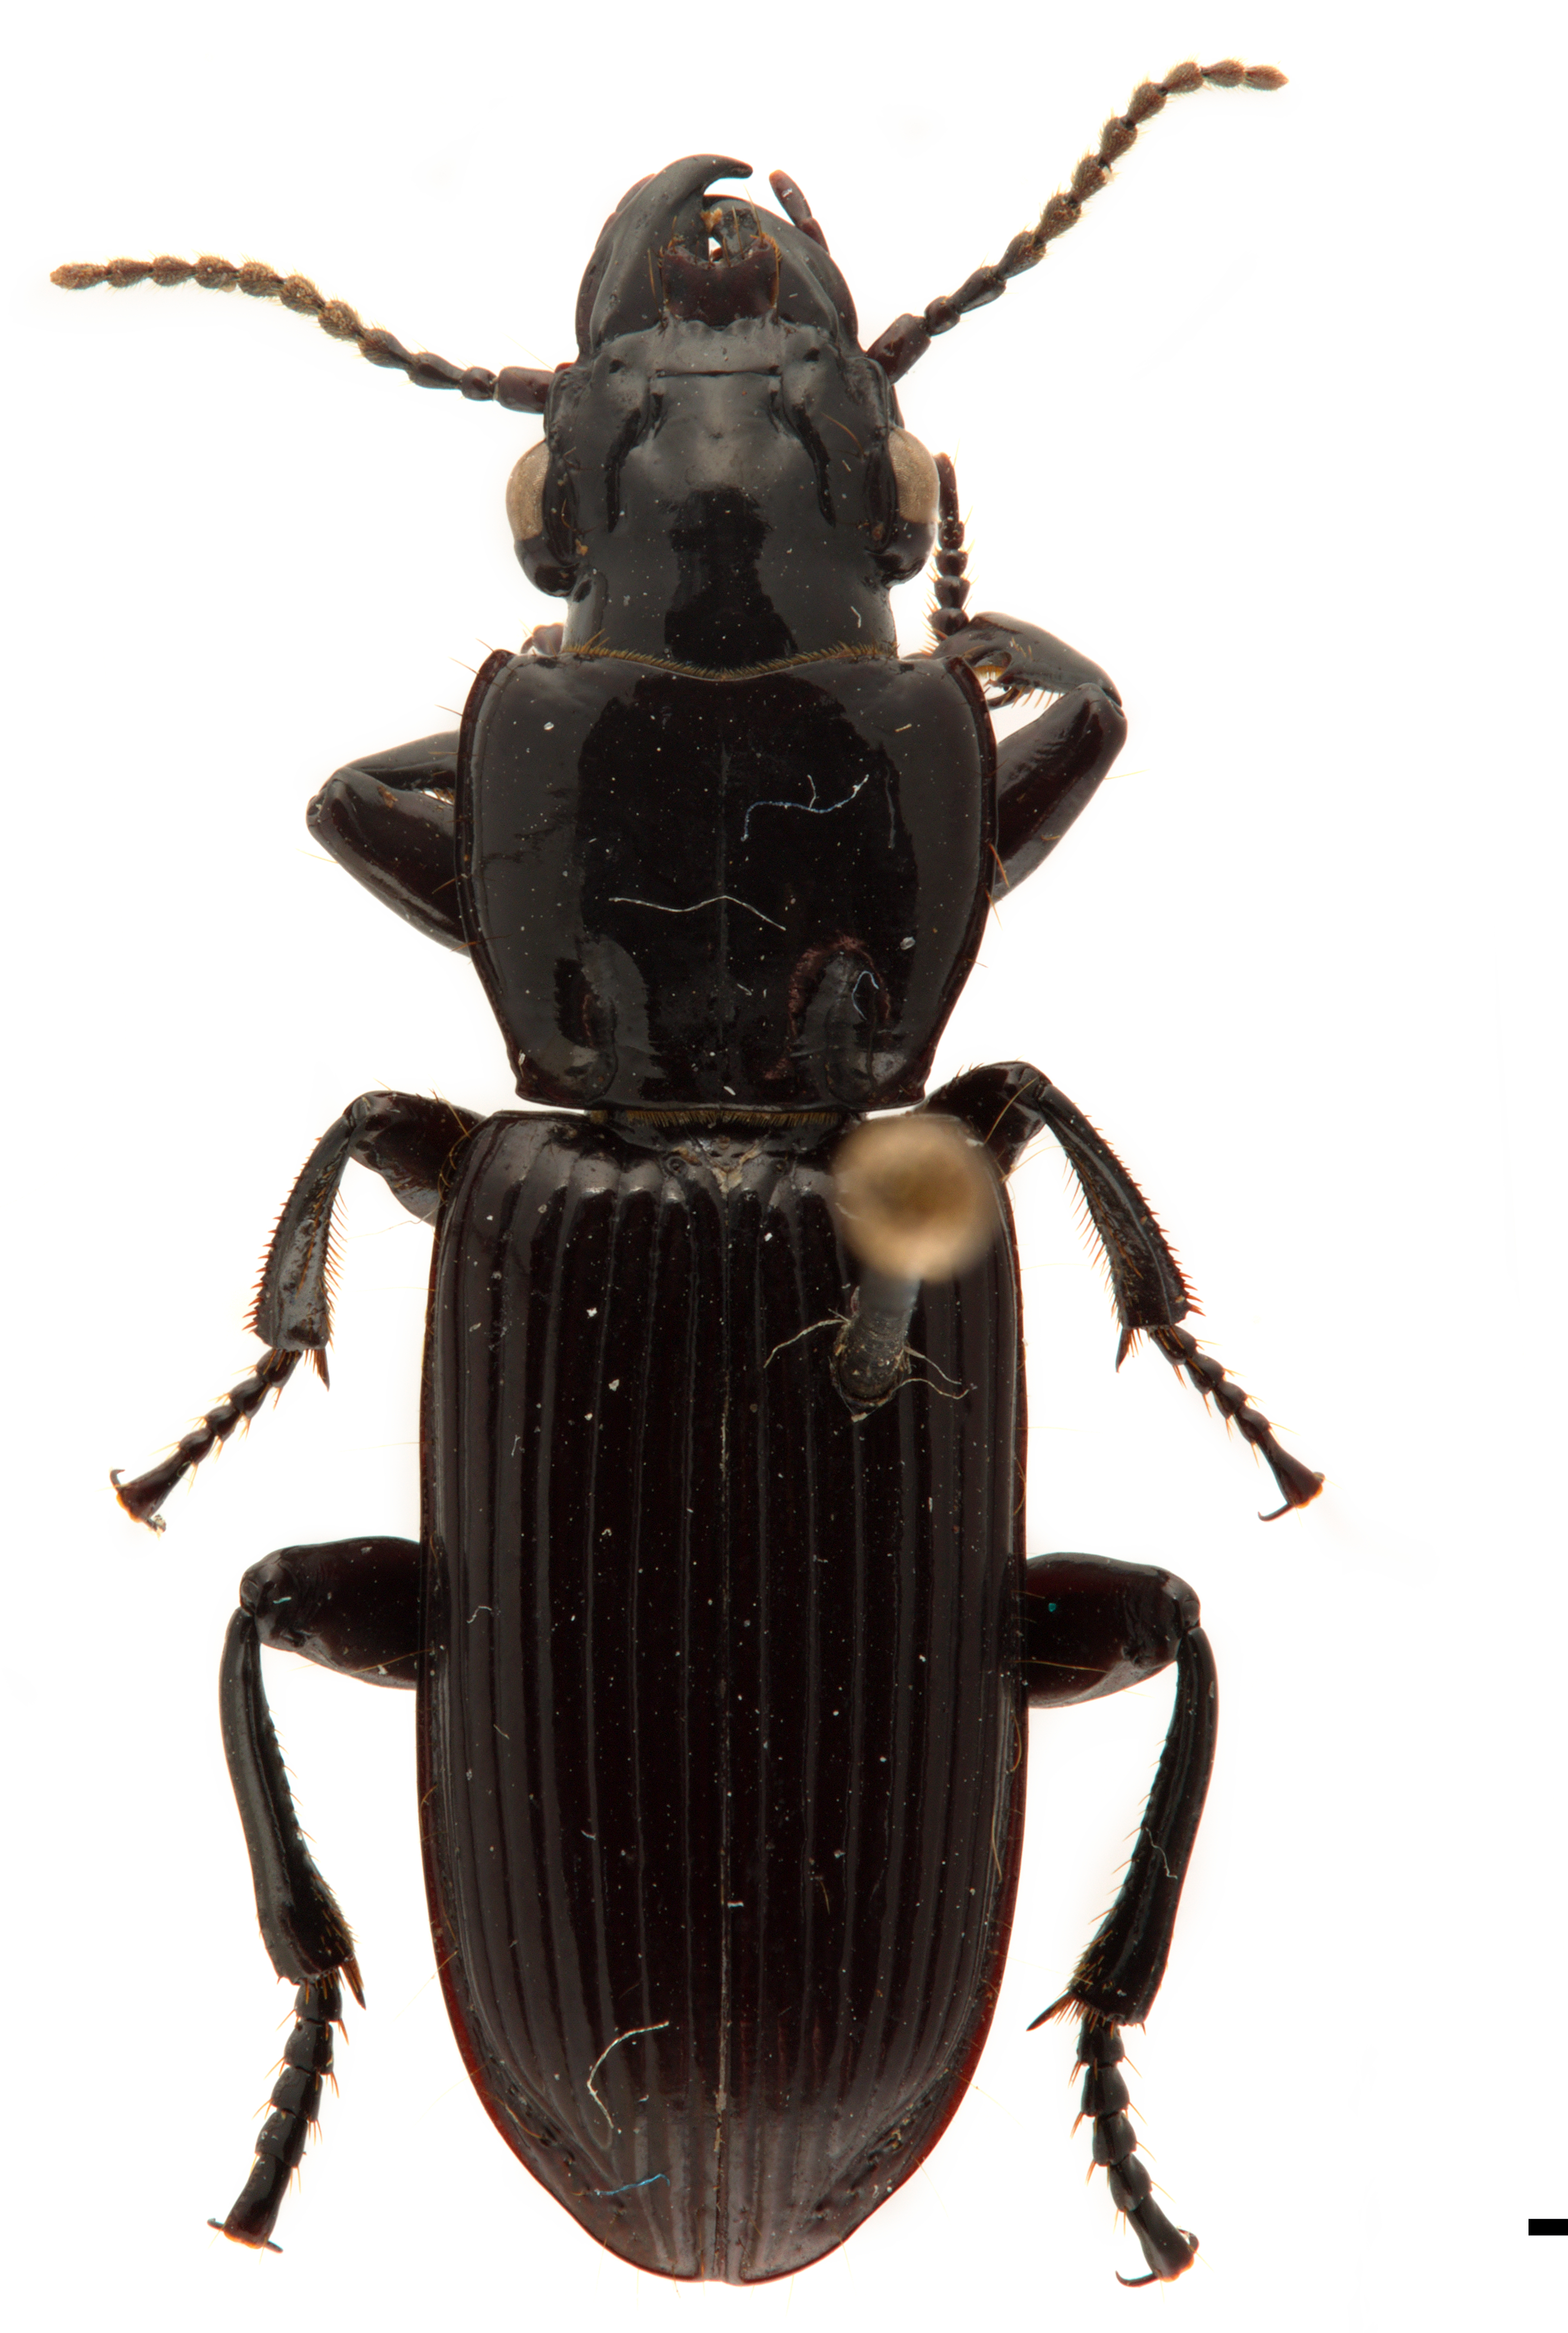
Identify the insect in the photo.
Morion parallelus
